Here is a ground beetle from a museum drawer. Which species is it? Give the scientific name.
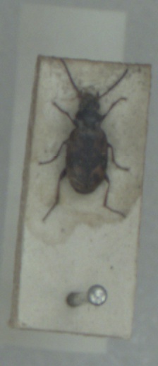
Bembidion semipunctatum
